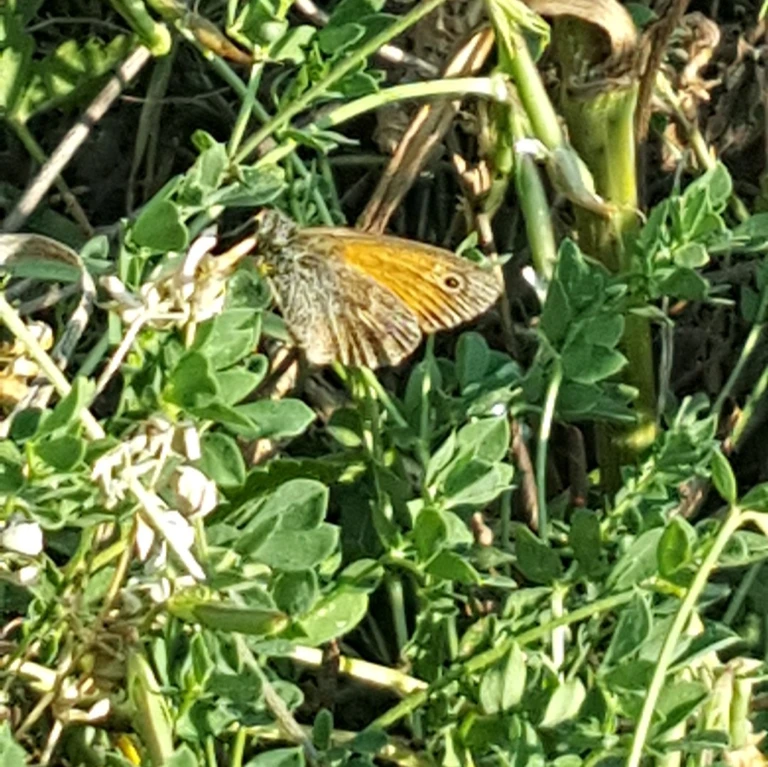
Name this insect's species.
Coenonympha pamphilus
